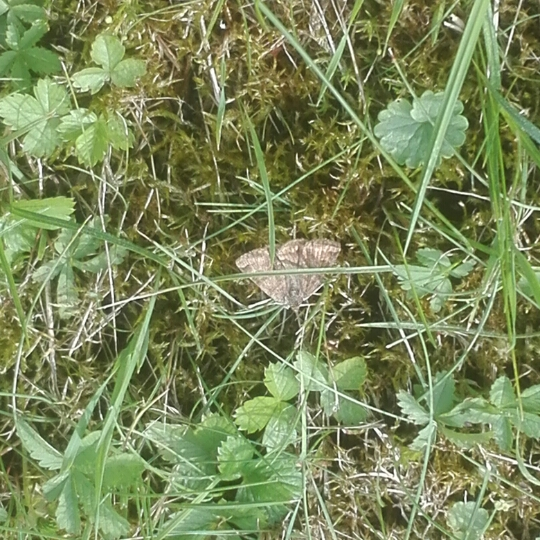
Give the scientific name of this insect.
Euclidia glyphica
